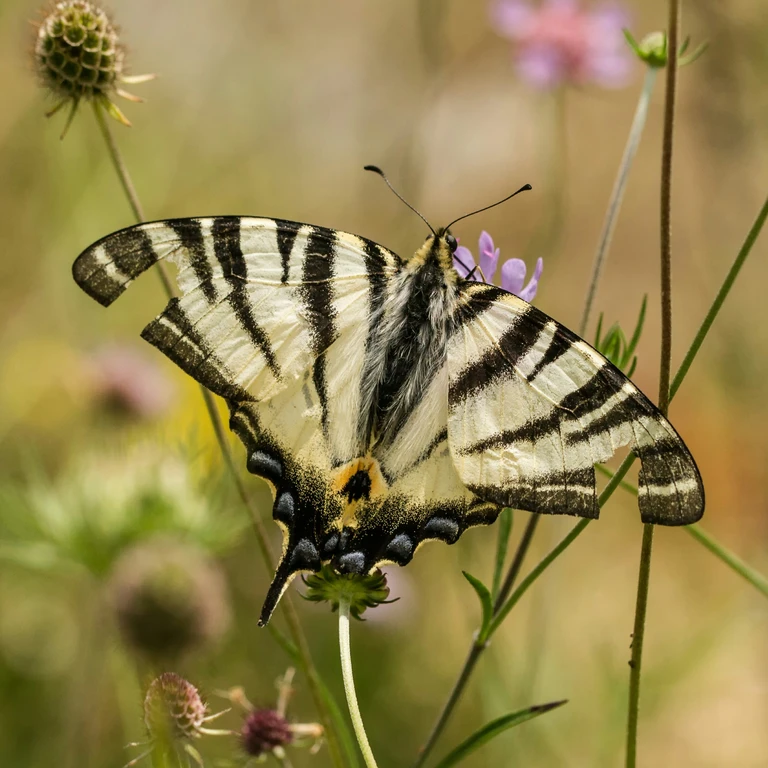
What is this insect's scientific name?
Iphiclides podalirius
